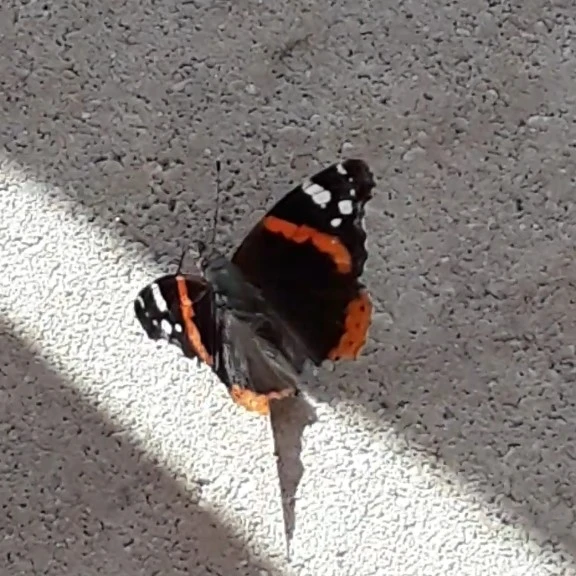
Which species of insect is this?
Vanessa atalanta
